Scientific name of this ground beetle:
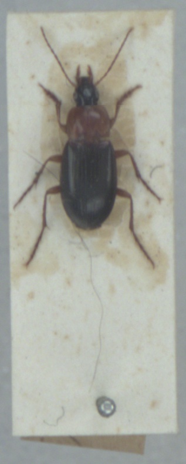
Calathus melanocephalus
